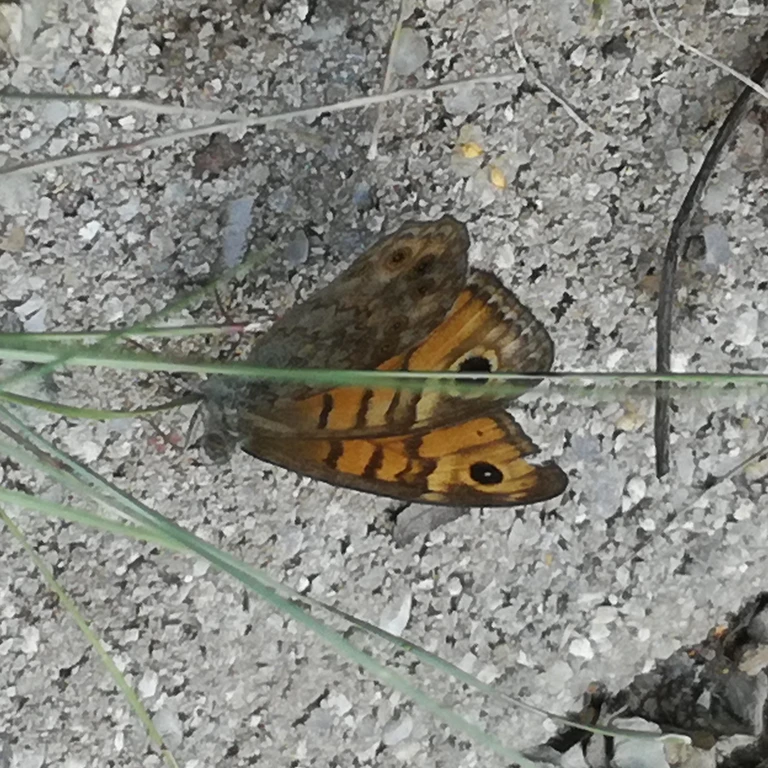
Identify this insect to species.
Lasiommata megera (also Pararge megera)
